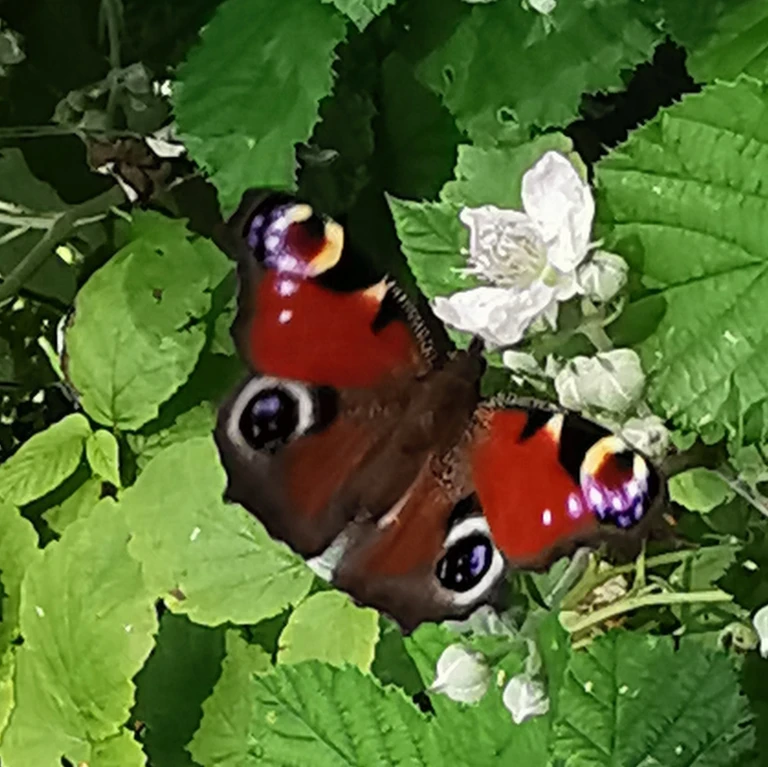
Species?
Aglais io
